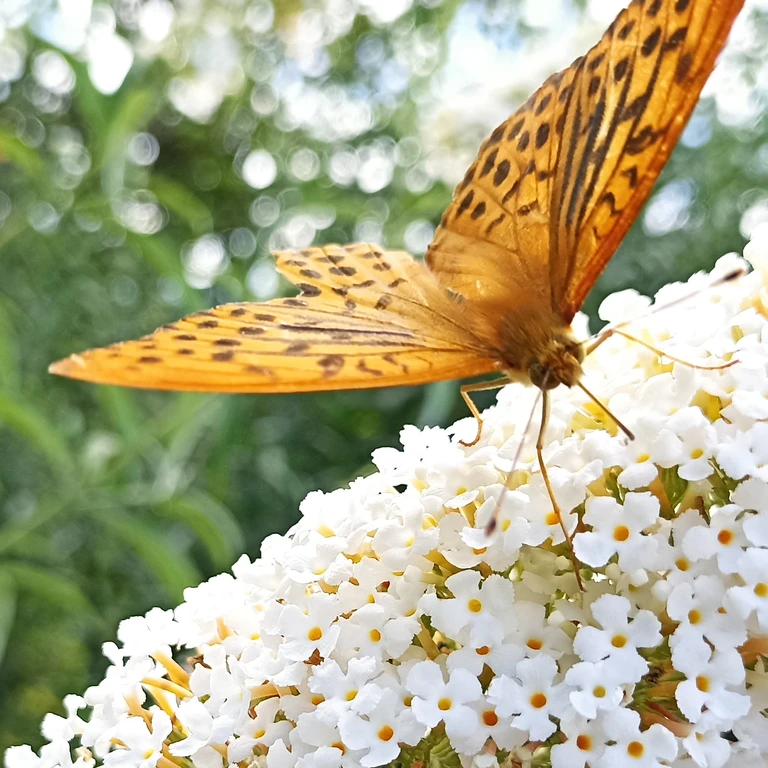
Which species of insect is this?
Argynnis paphia
